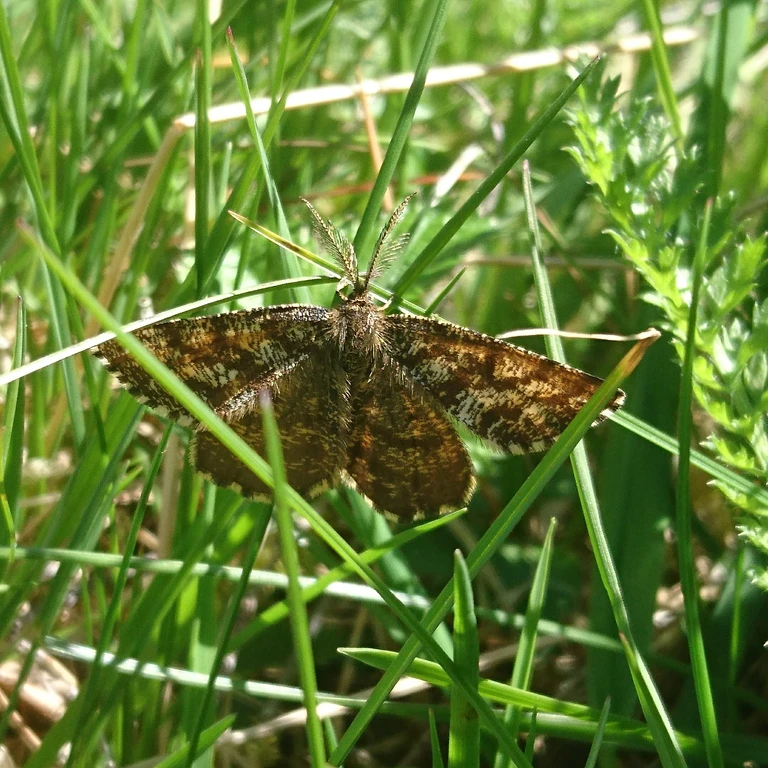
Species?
Ematurga atomaria
